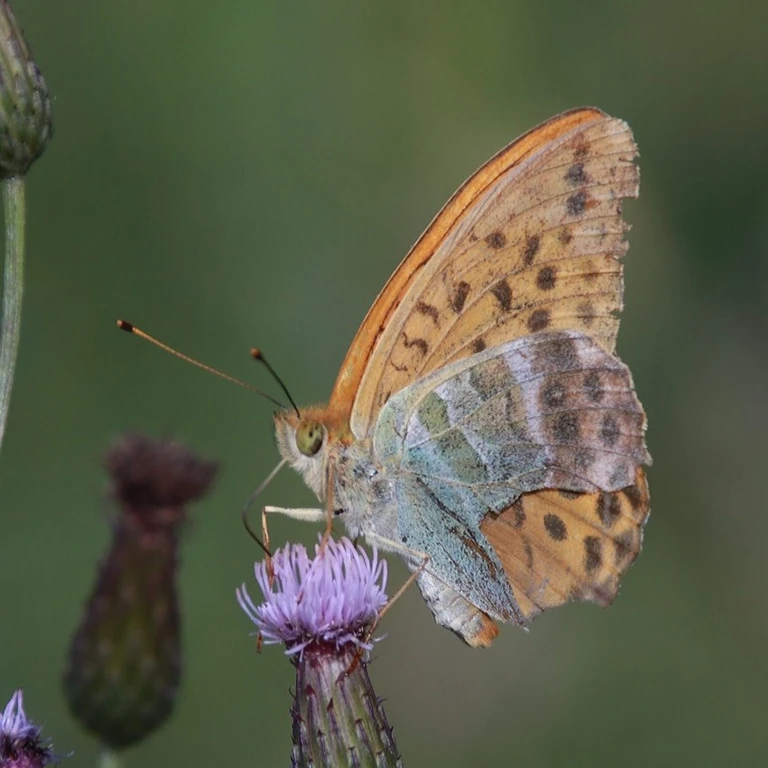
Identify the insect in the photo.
Argynnis paphia
